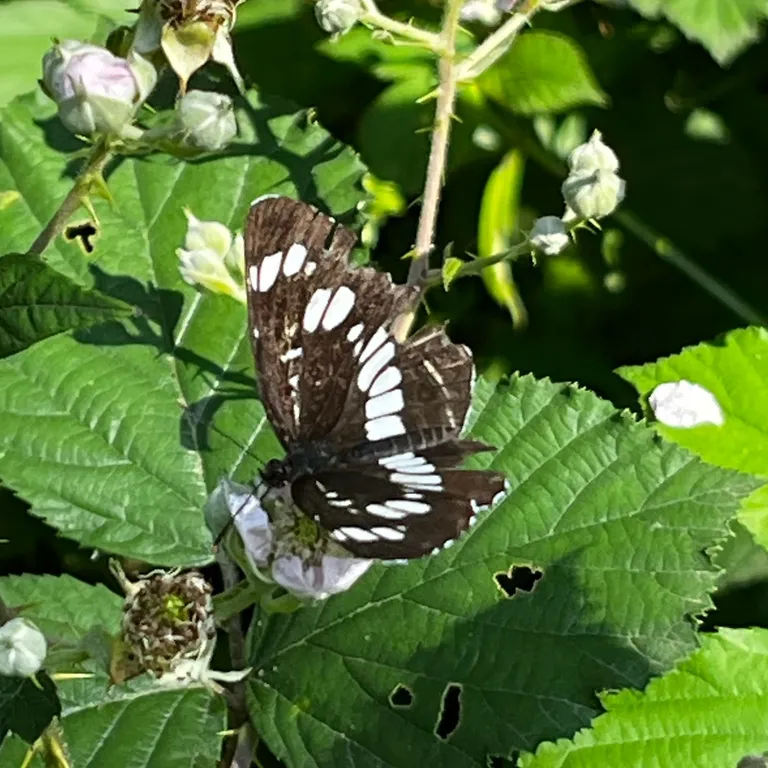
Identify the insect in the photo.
Neptis rivularis
